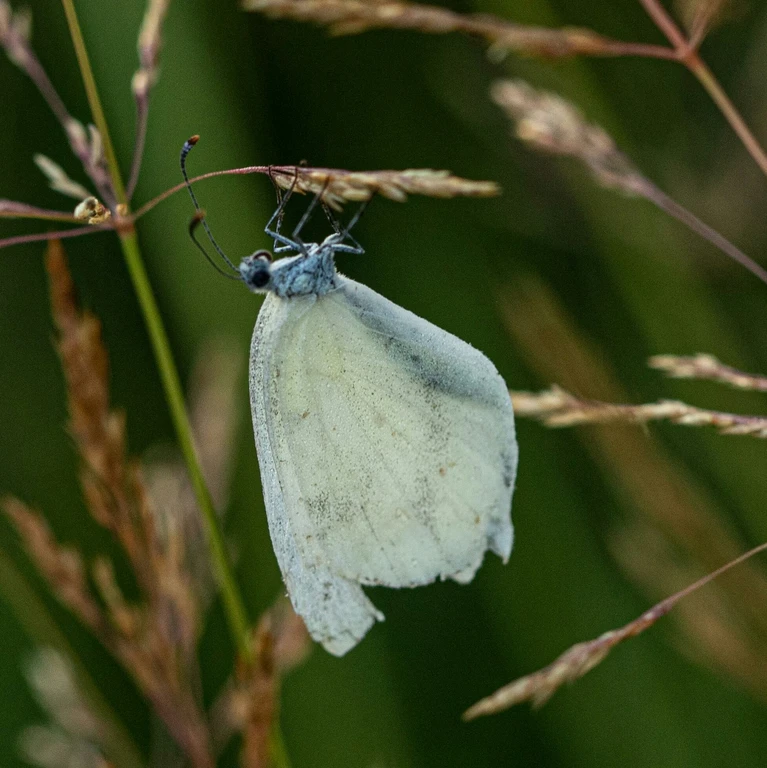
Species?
Leptidea sinapis/juvernica
